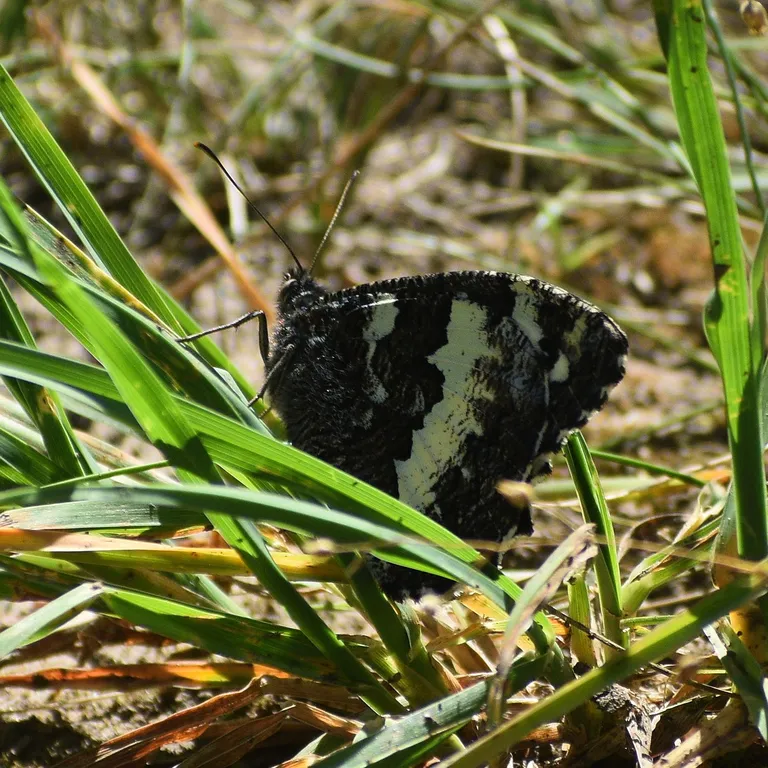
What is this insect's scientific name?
Brintesia circe
